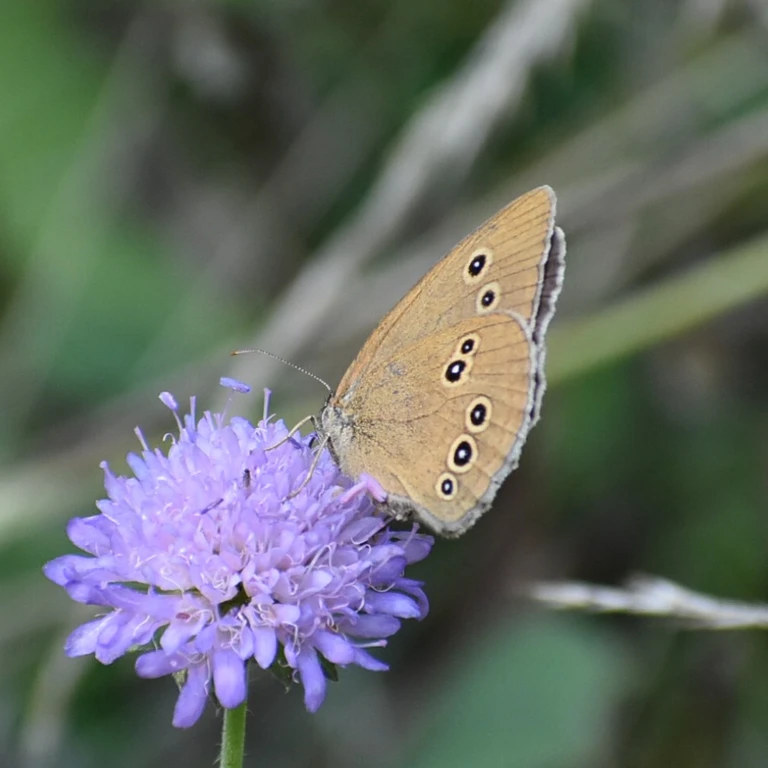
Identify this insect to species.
Aphantopus hyperantus
